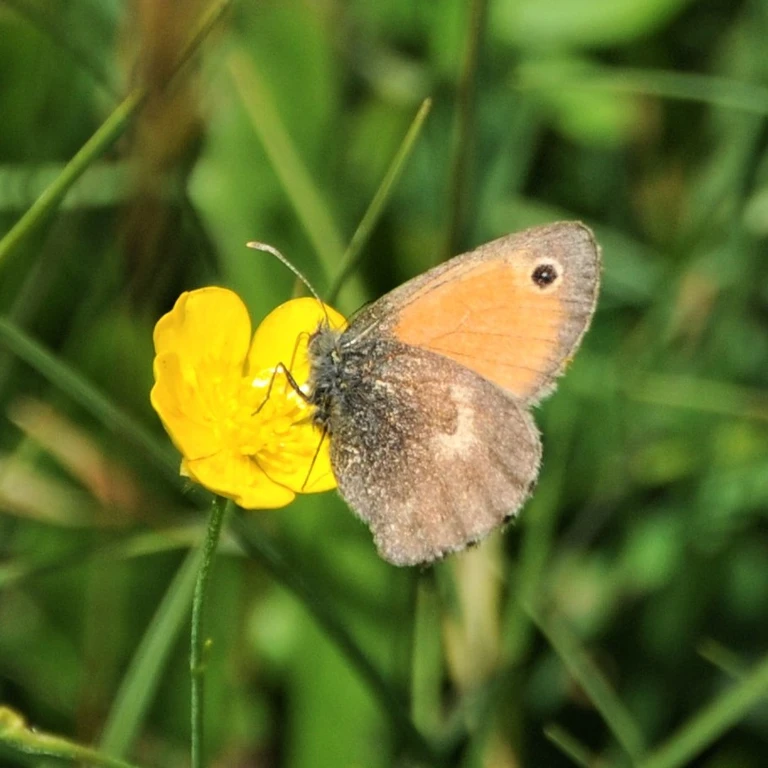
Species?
Coenonympha pamphilus
